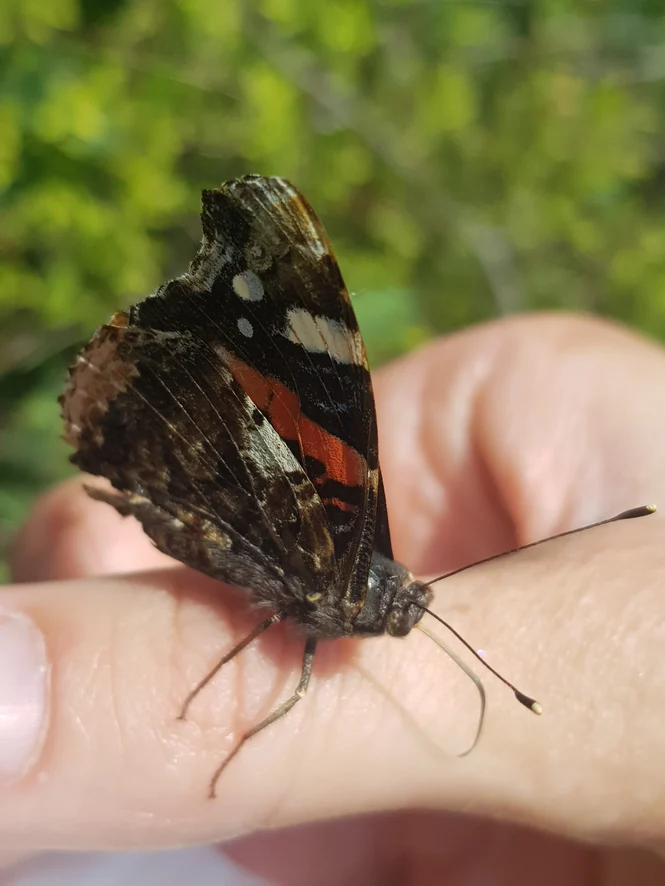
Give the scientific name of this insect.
Vanessa atalanta
